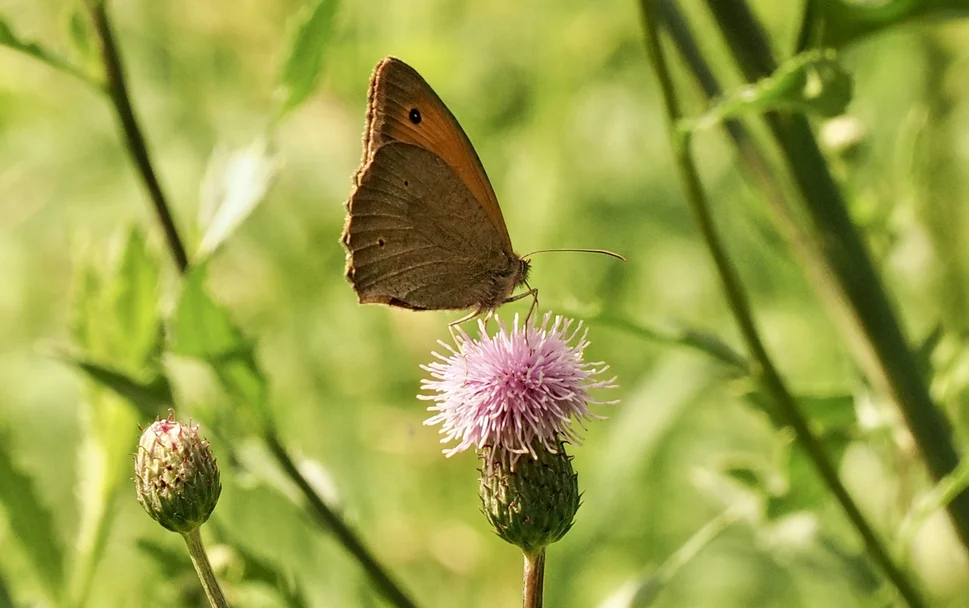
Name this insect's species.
Maniola jurtina
